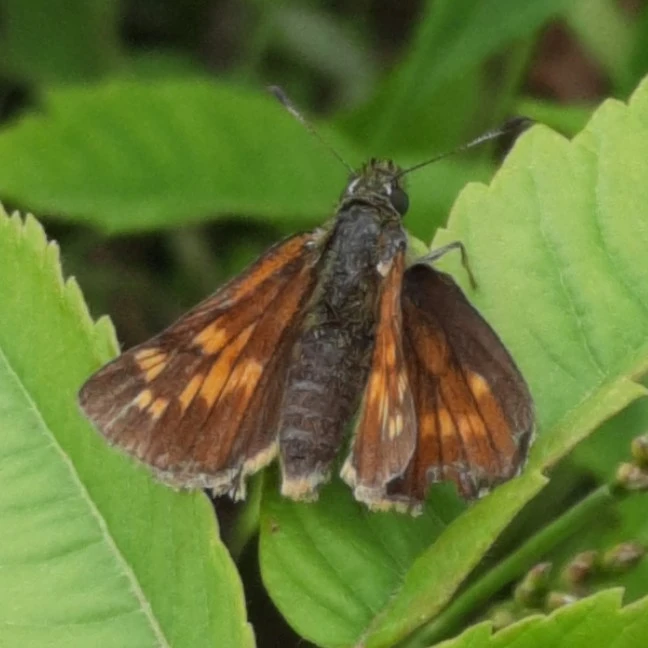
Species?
Ochlodes sylvanus (also Ochlodes venata)
